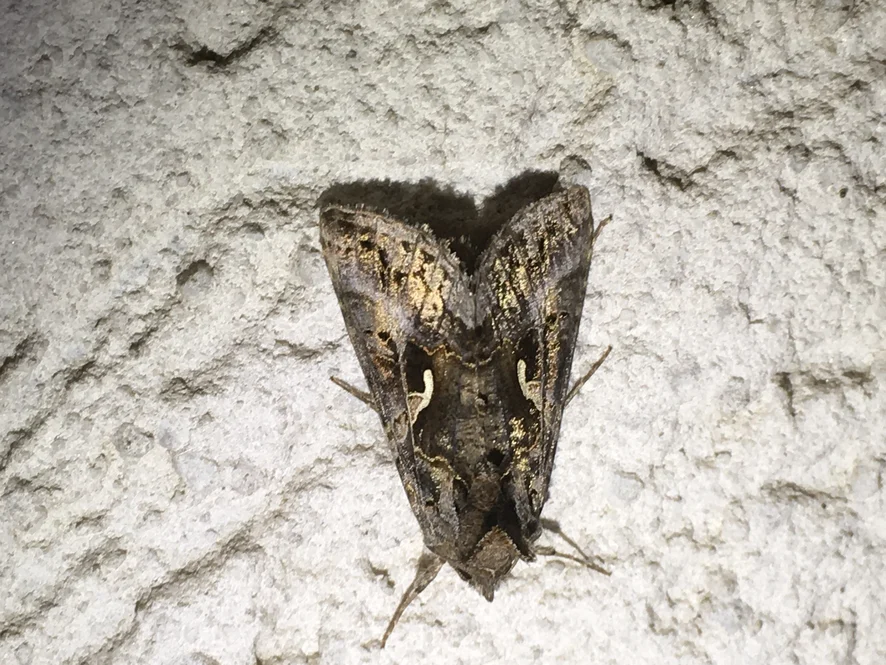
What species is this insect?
Autographa gamma
